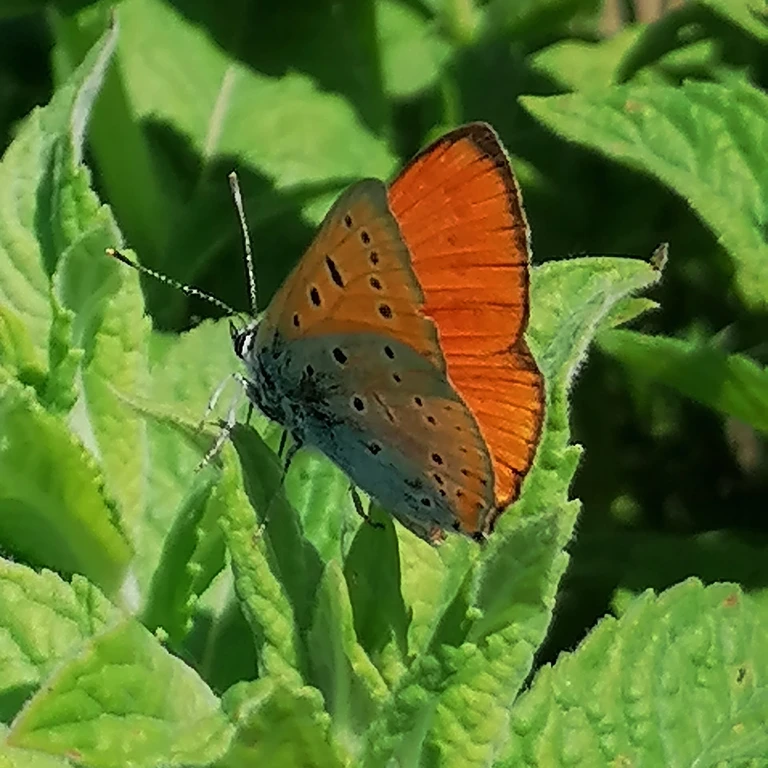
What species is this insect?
Lycaena dispar
